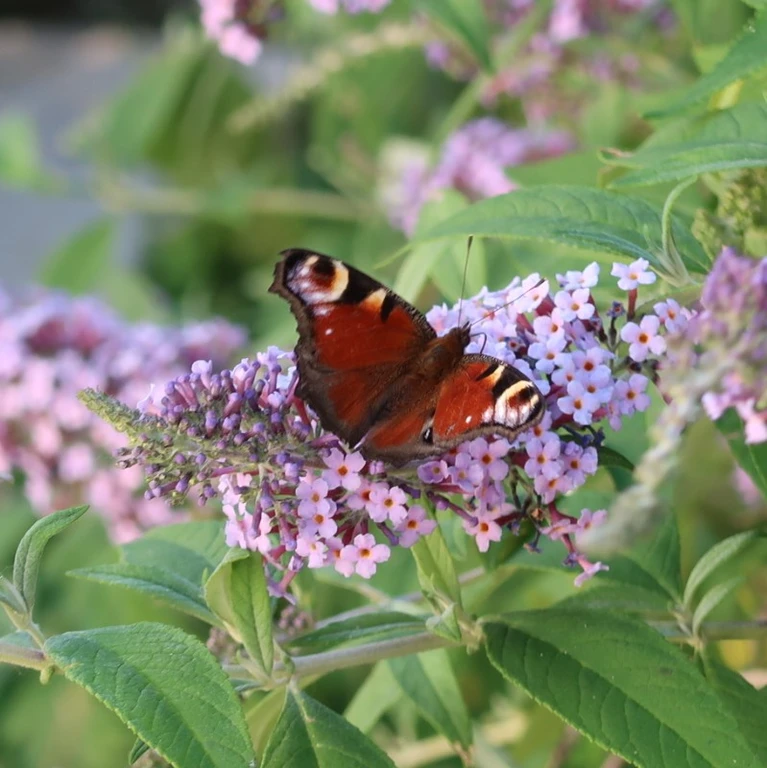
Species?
Aglais io
